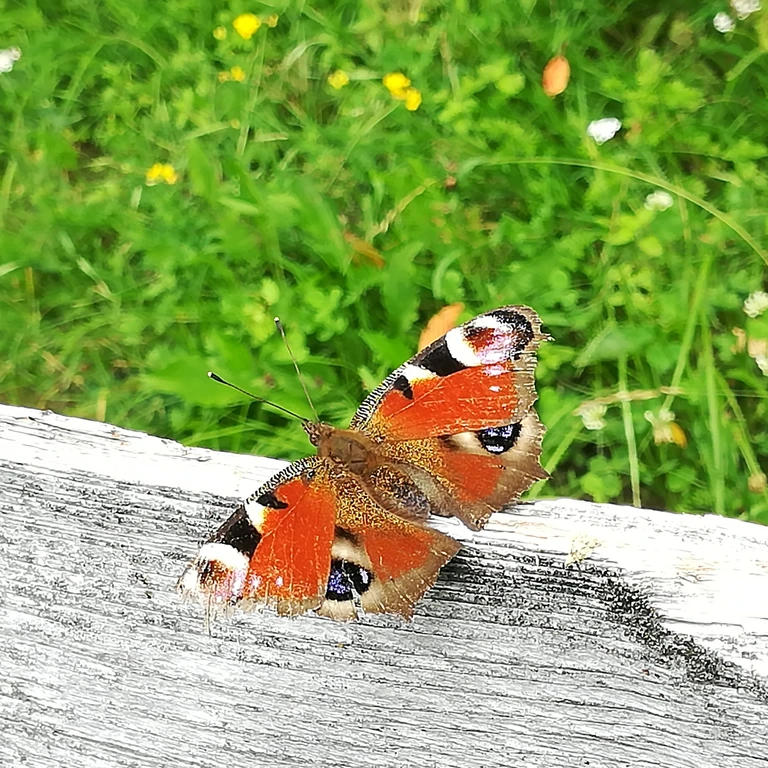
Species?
Aglais io
